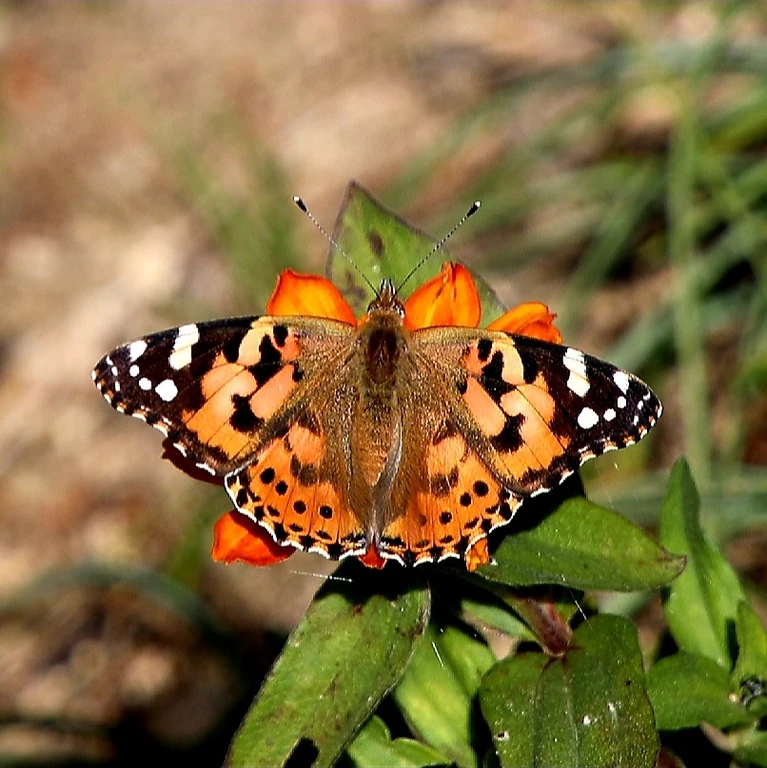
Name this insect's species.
Vanessa cardui
